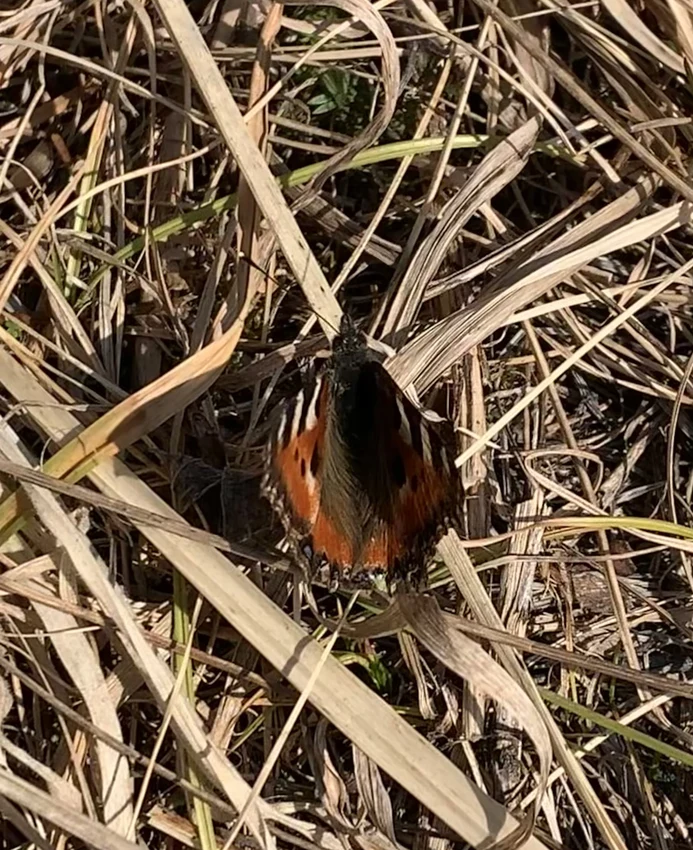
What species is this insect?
Aglais urticae
